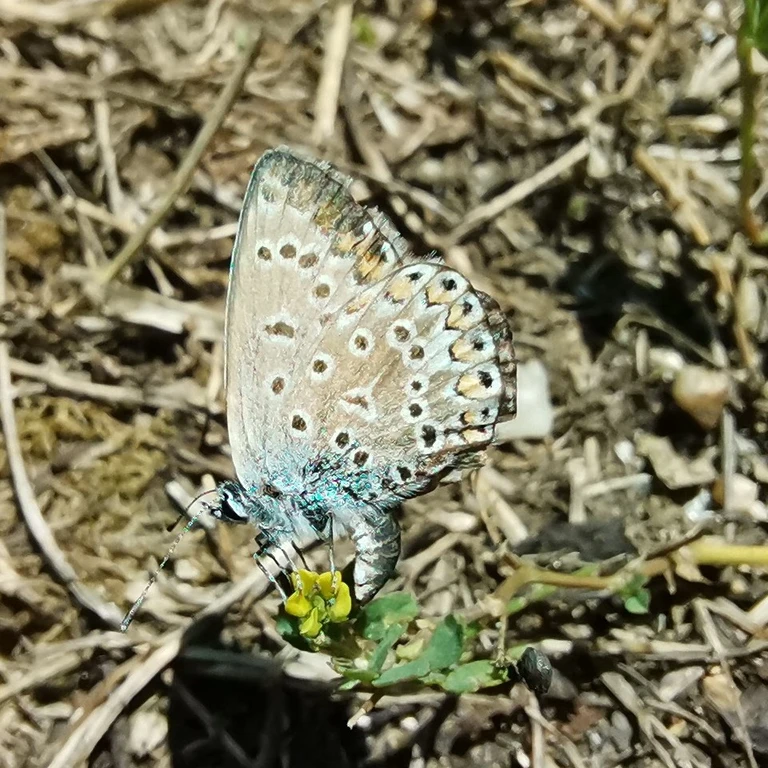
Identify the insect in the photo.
Polyommatus icarus
